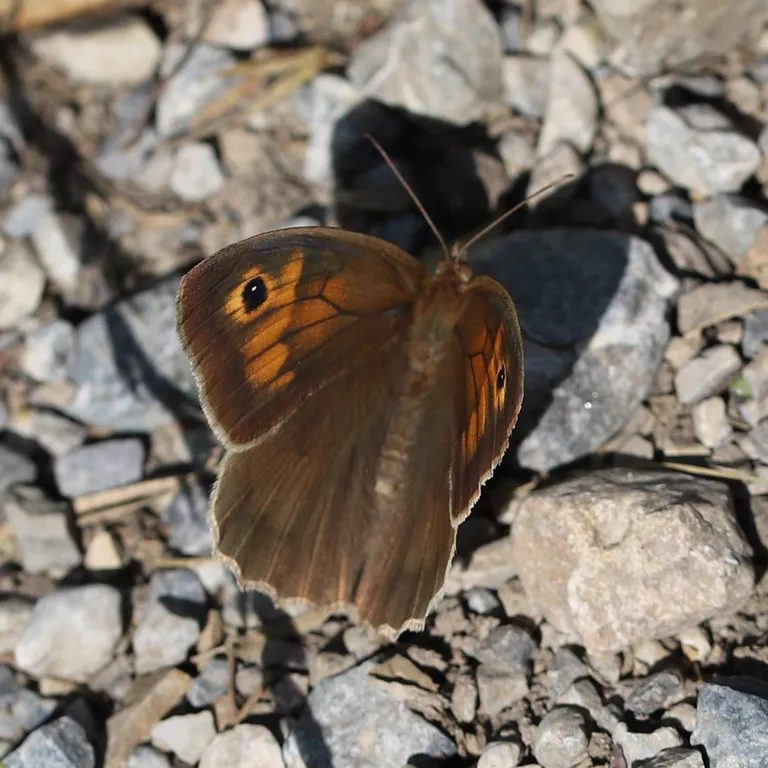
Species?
Maniola jurtina
